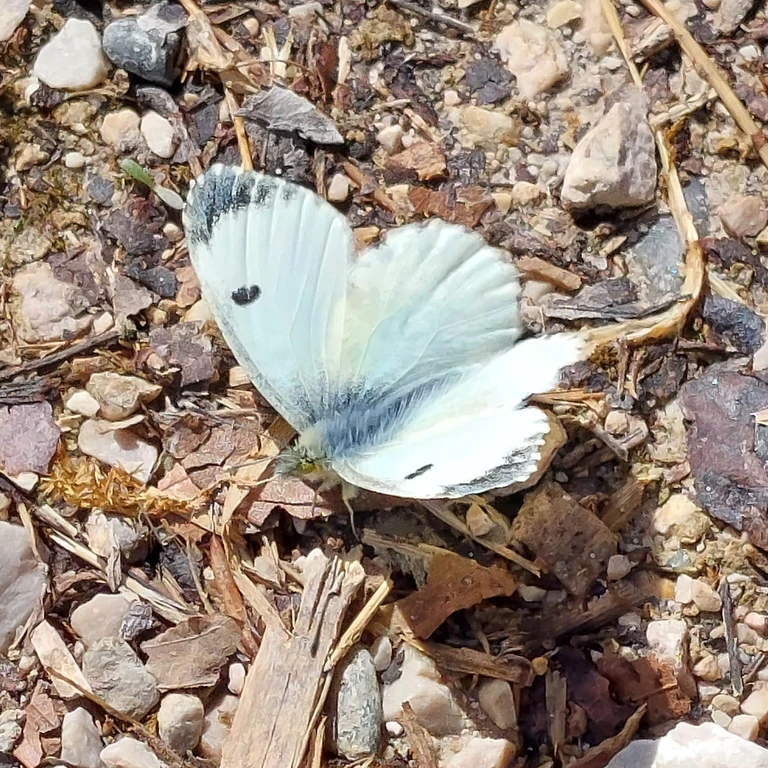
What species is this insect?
Anthocharis cardamines
